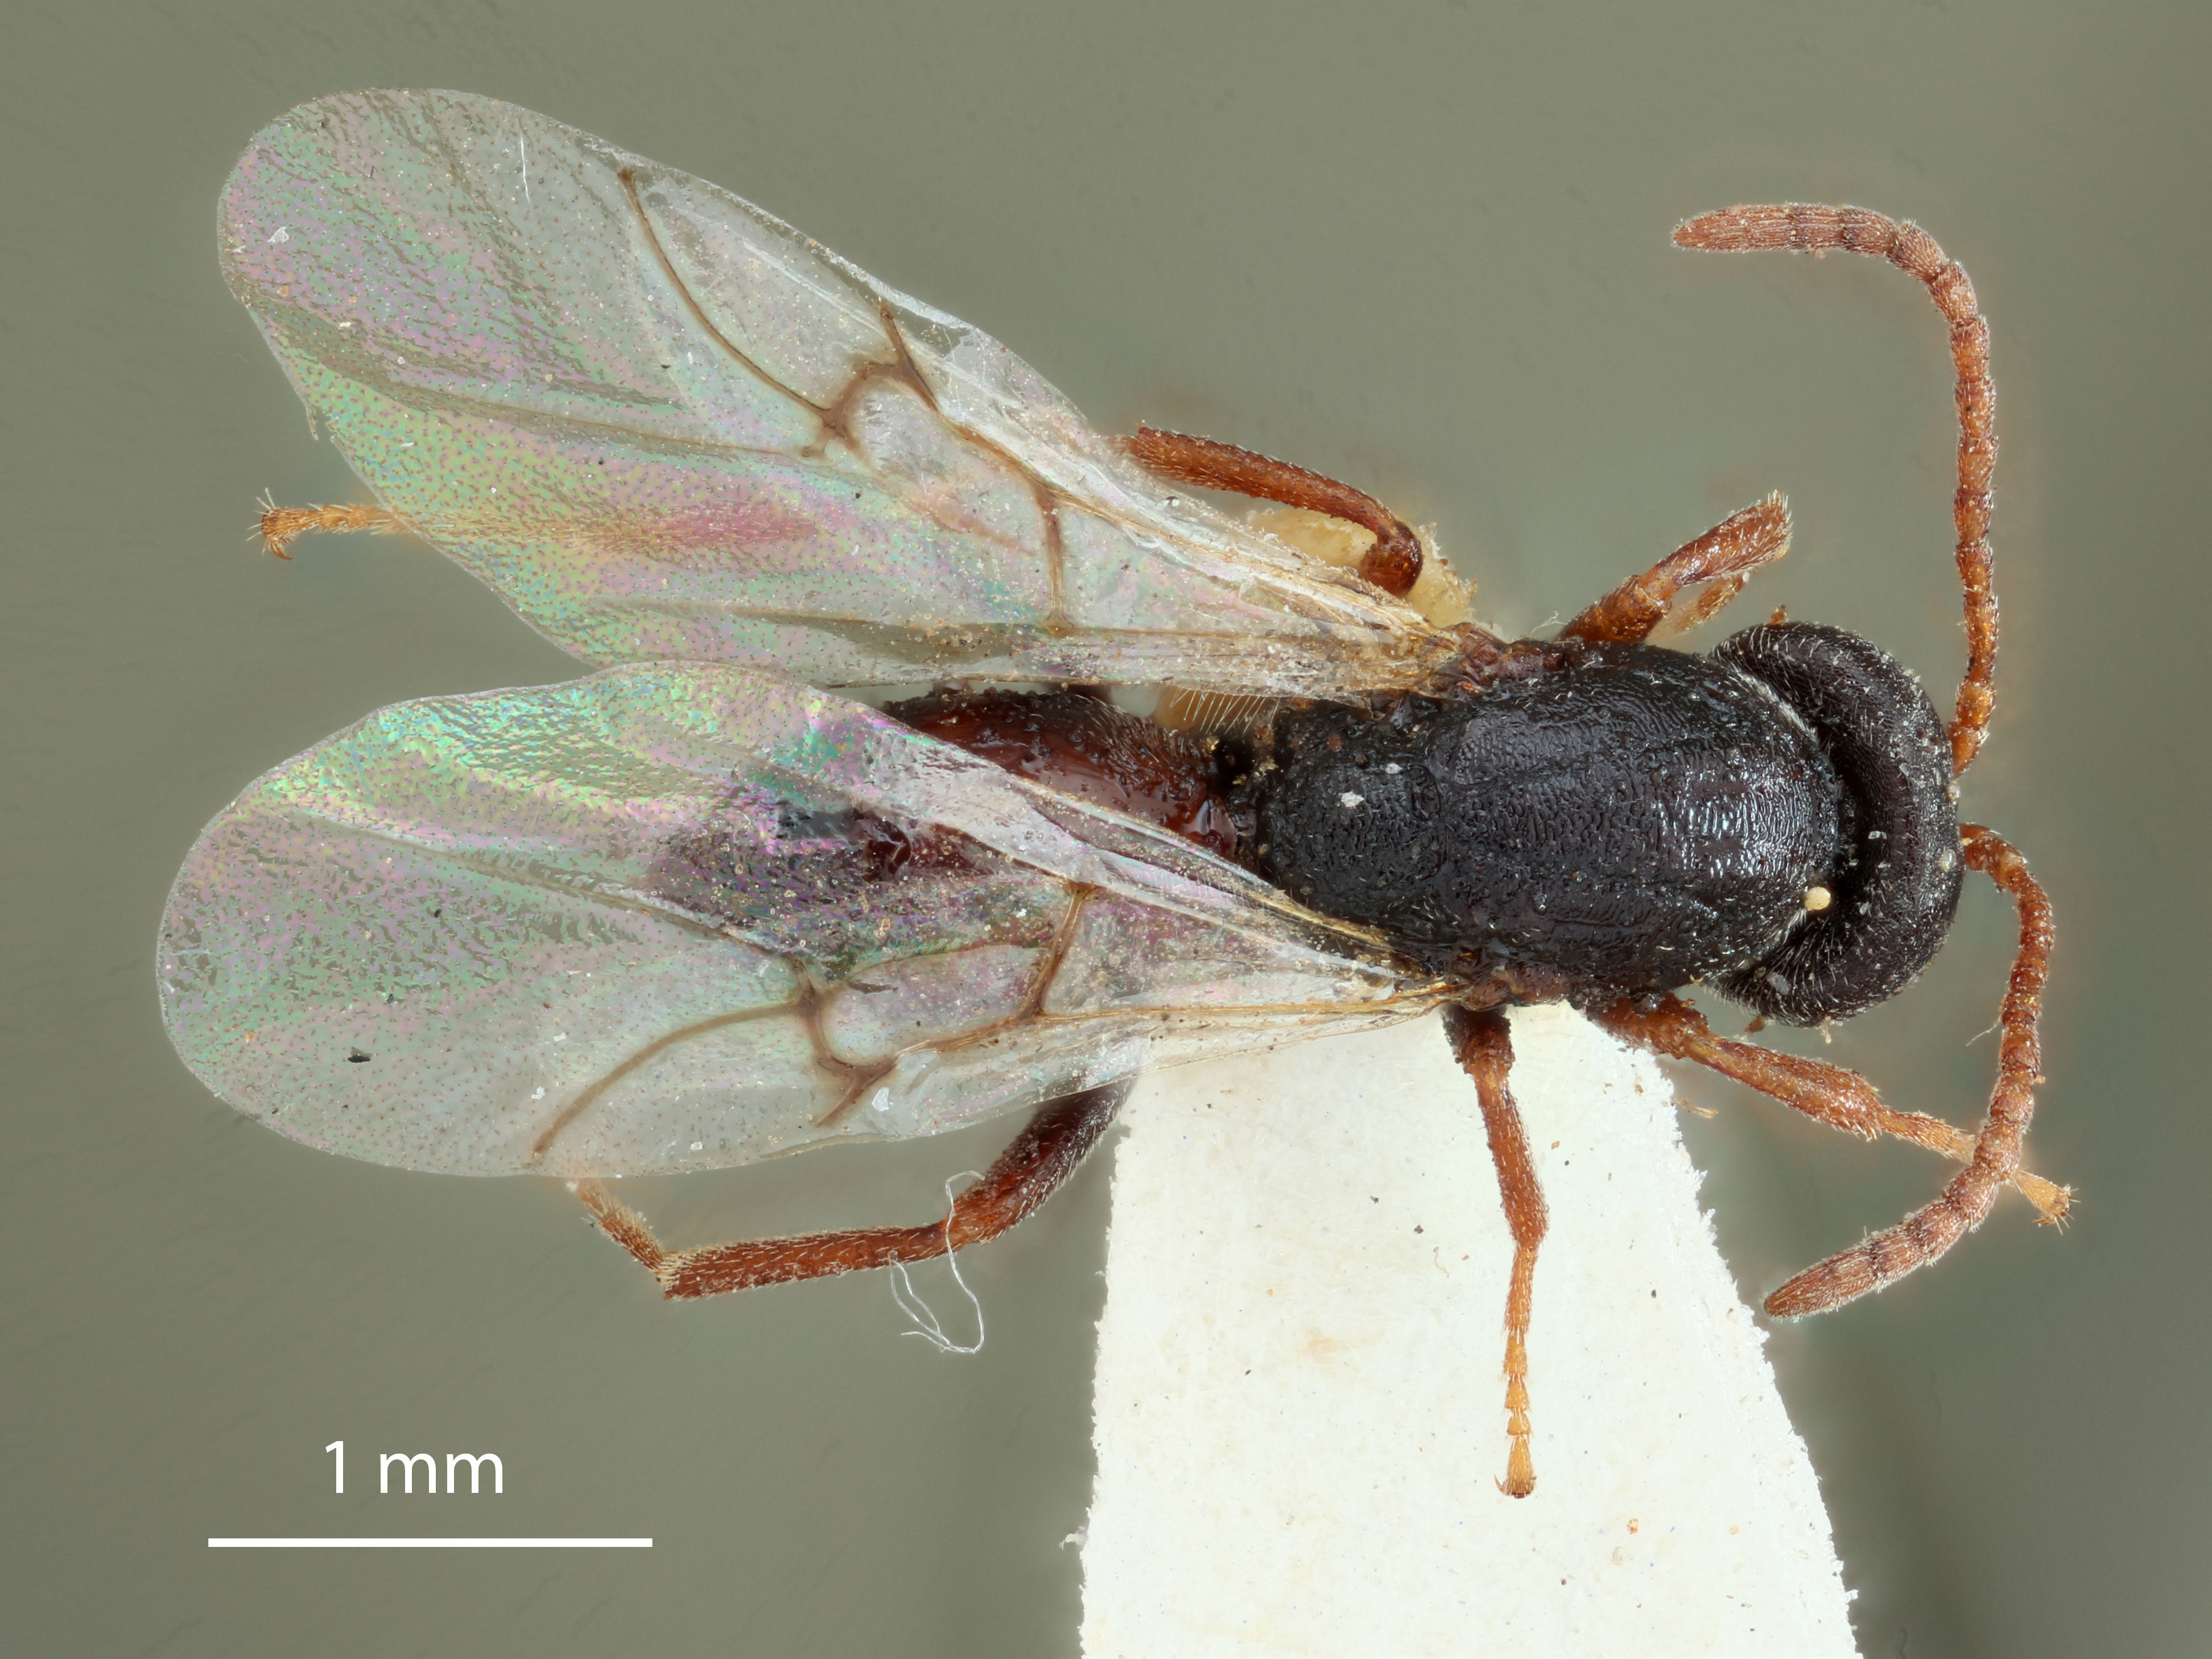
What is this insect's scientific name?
Bassettia tenuana
